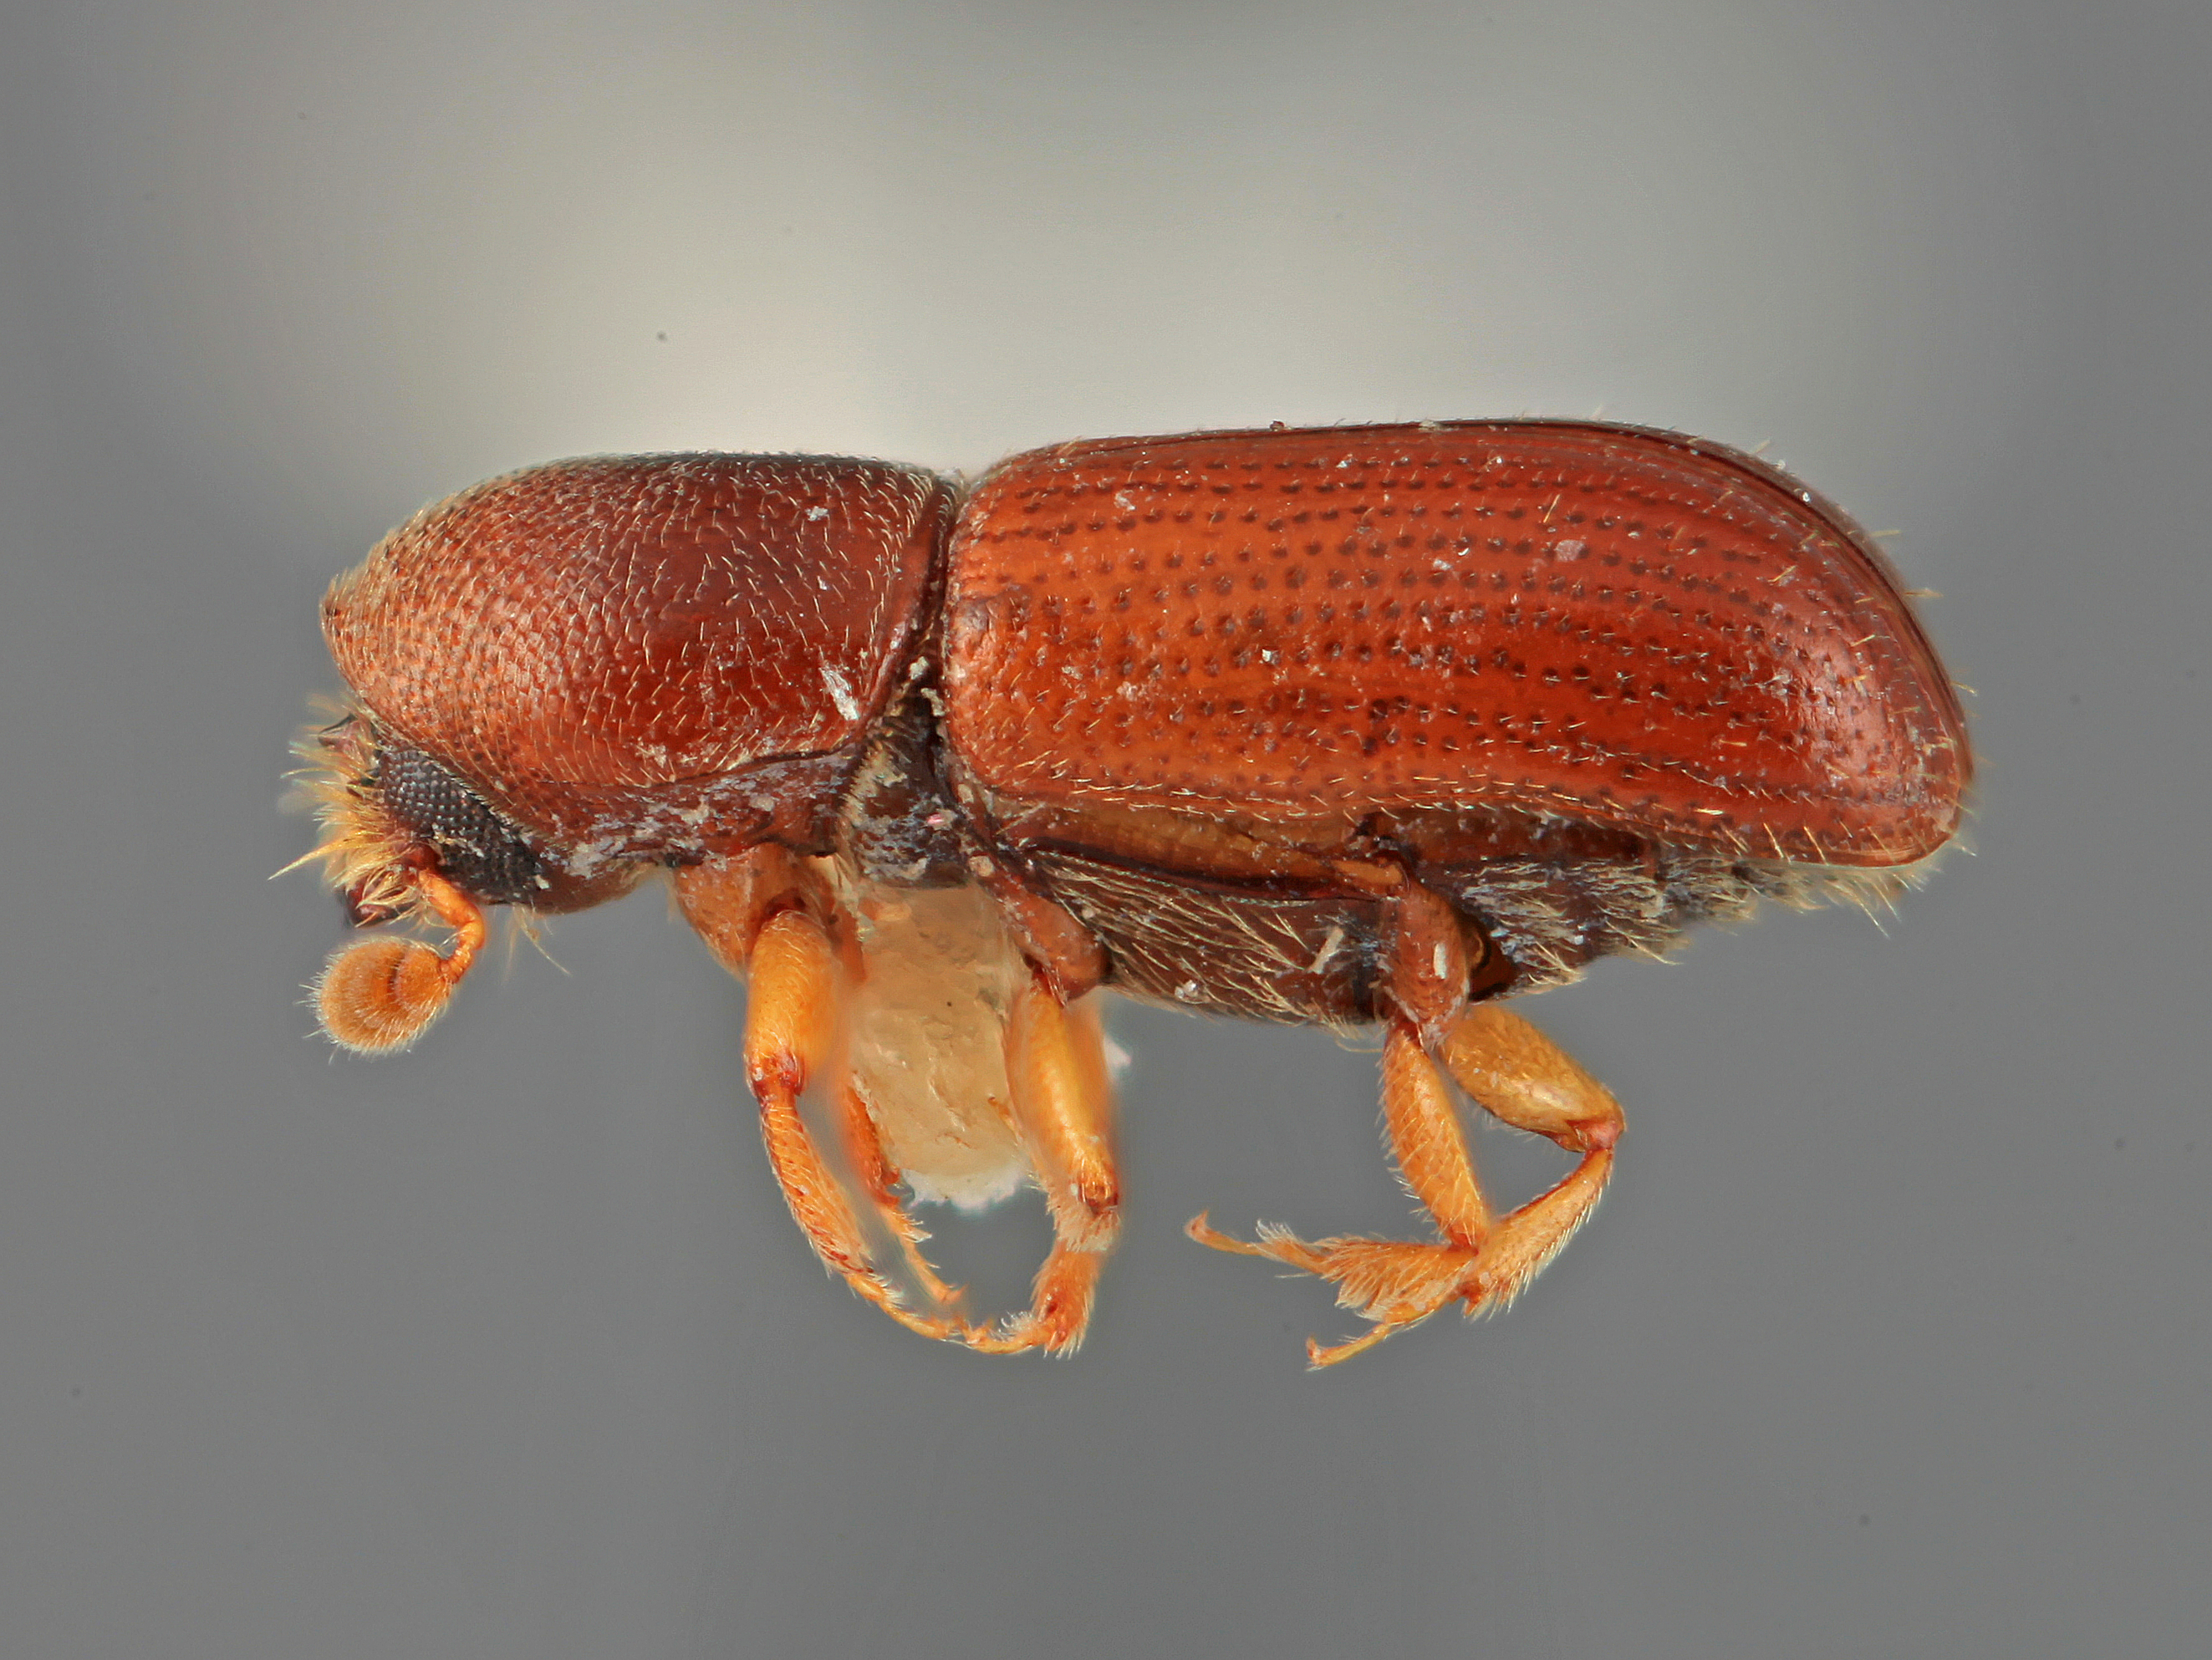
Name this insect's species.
Araptus interjectus
